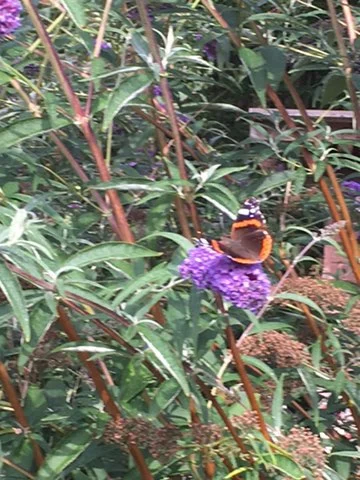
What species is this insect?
Vanessa atalanta
